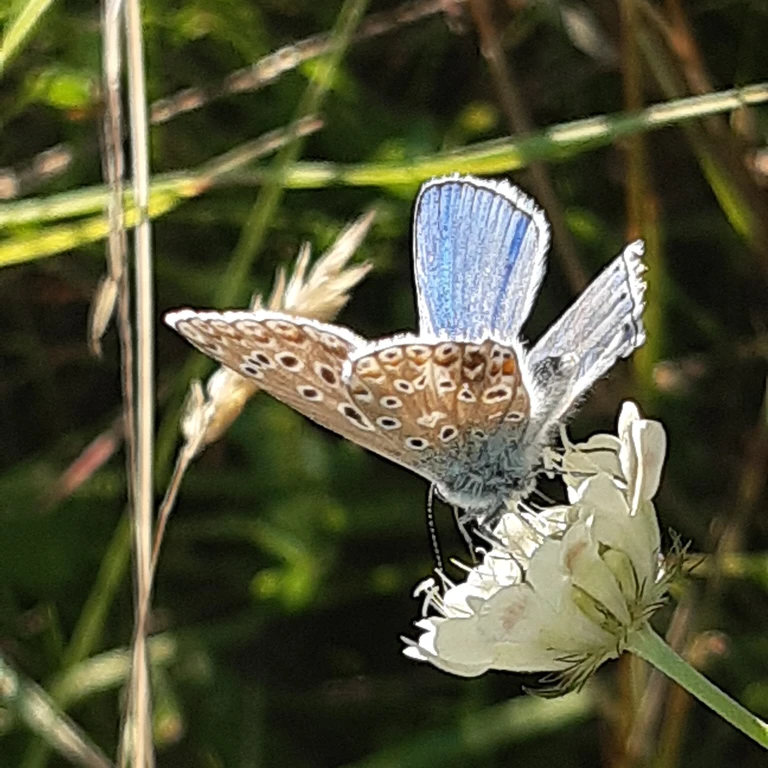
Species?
Lysandra bellargus
